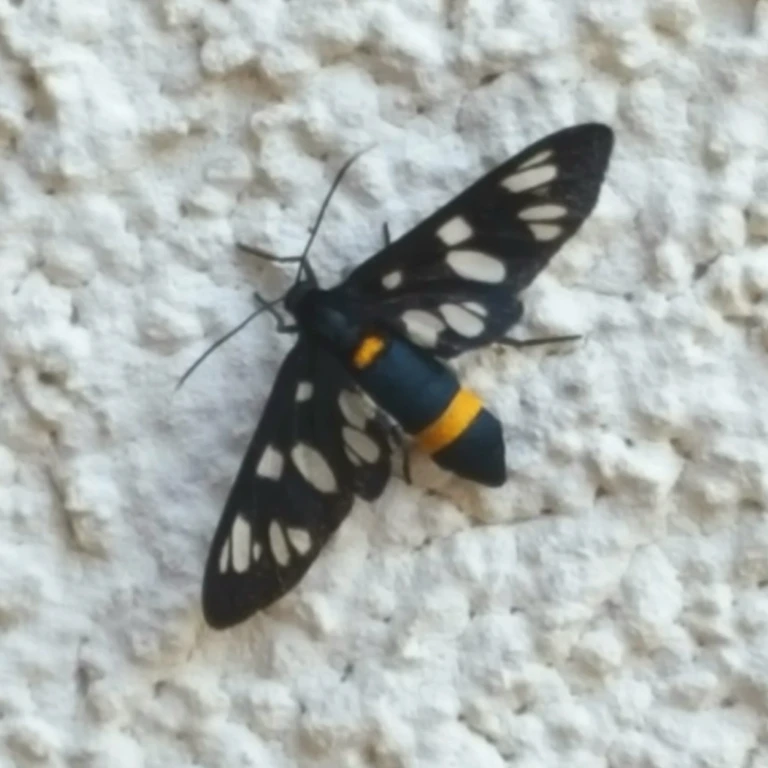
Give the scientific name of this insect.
Amata phegea
